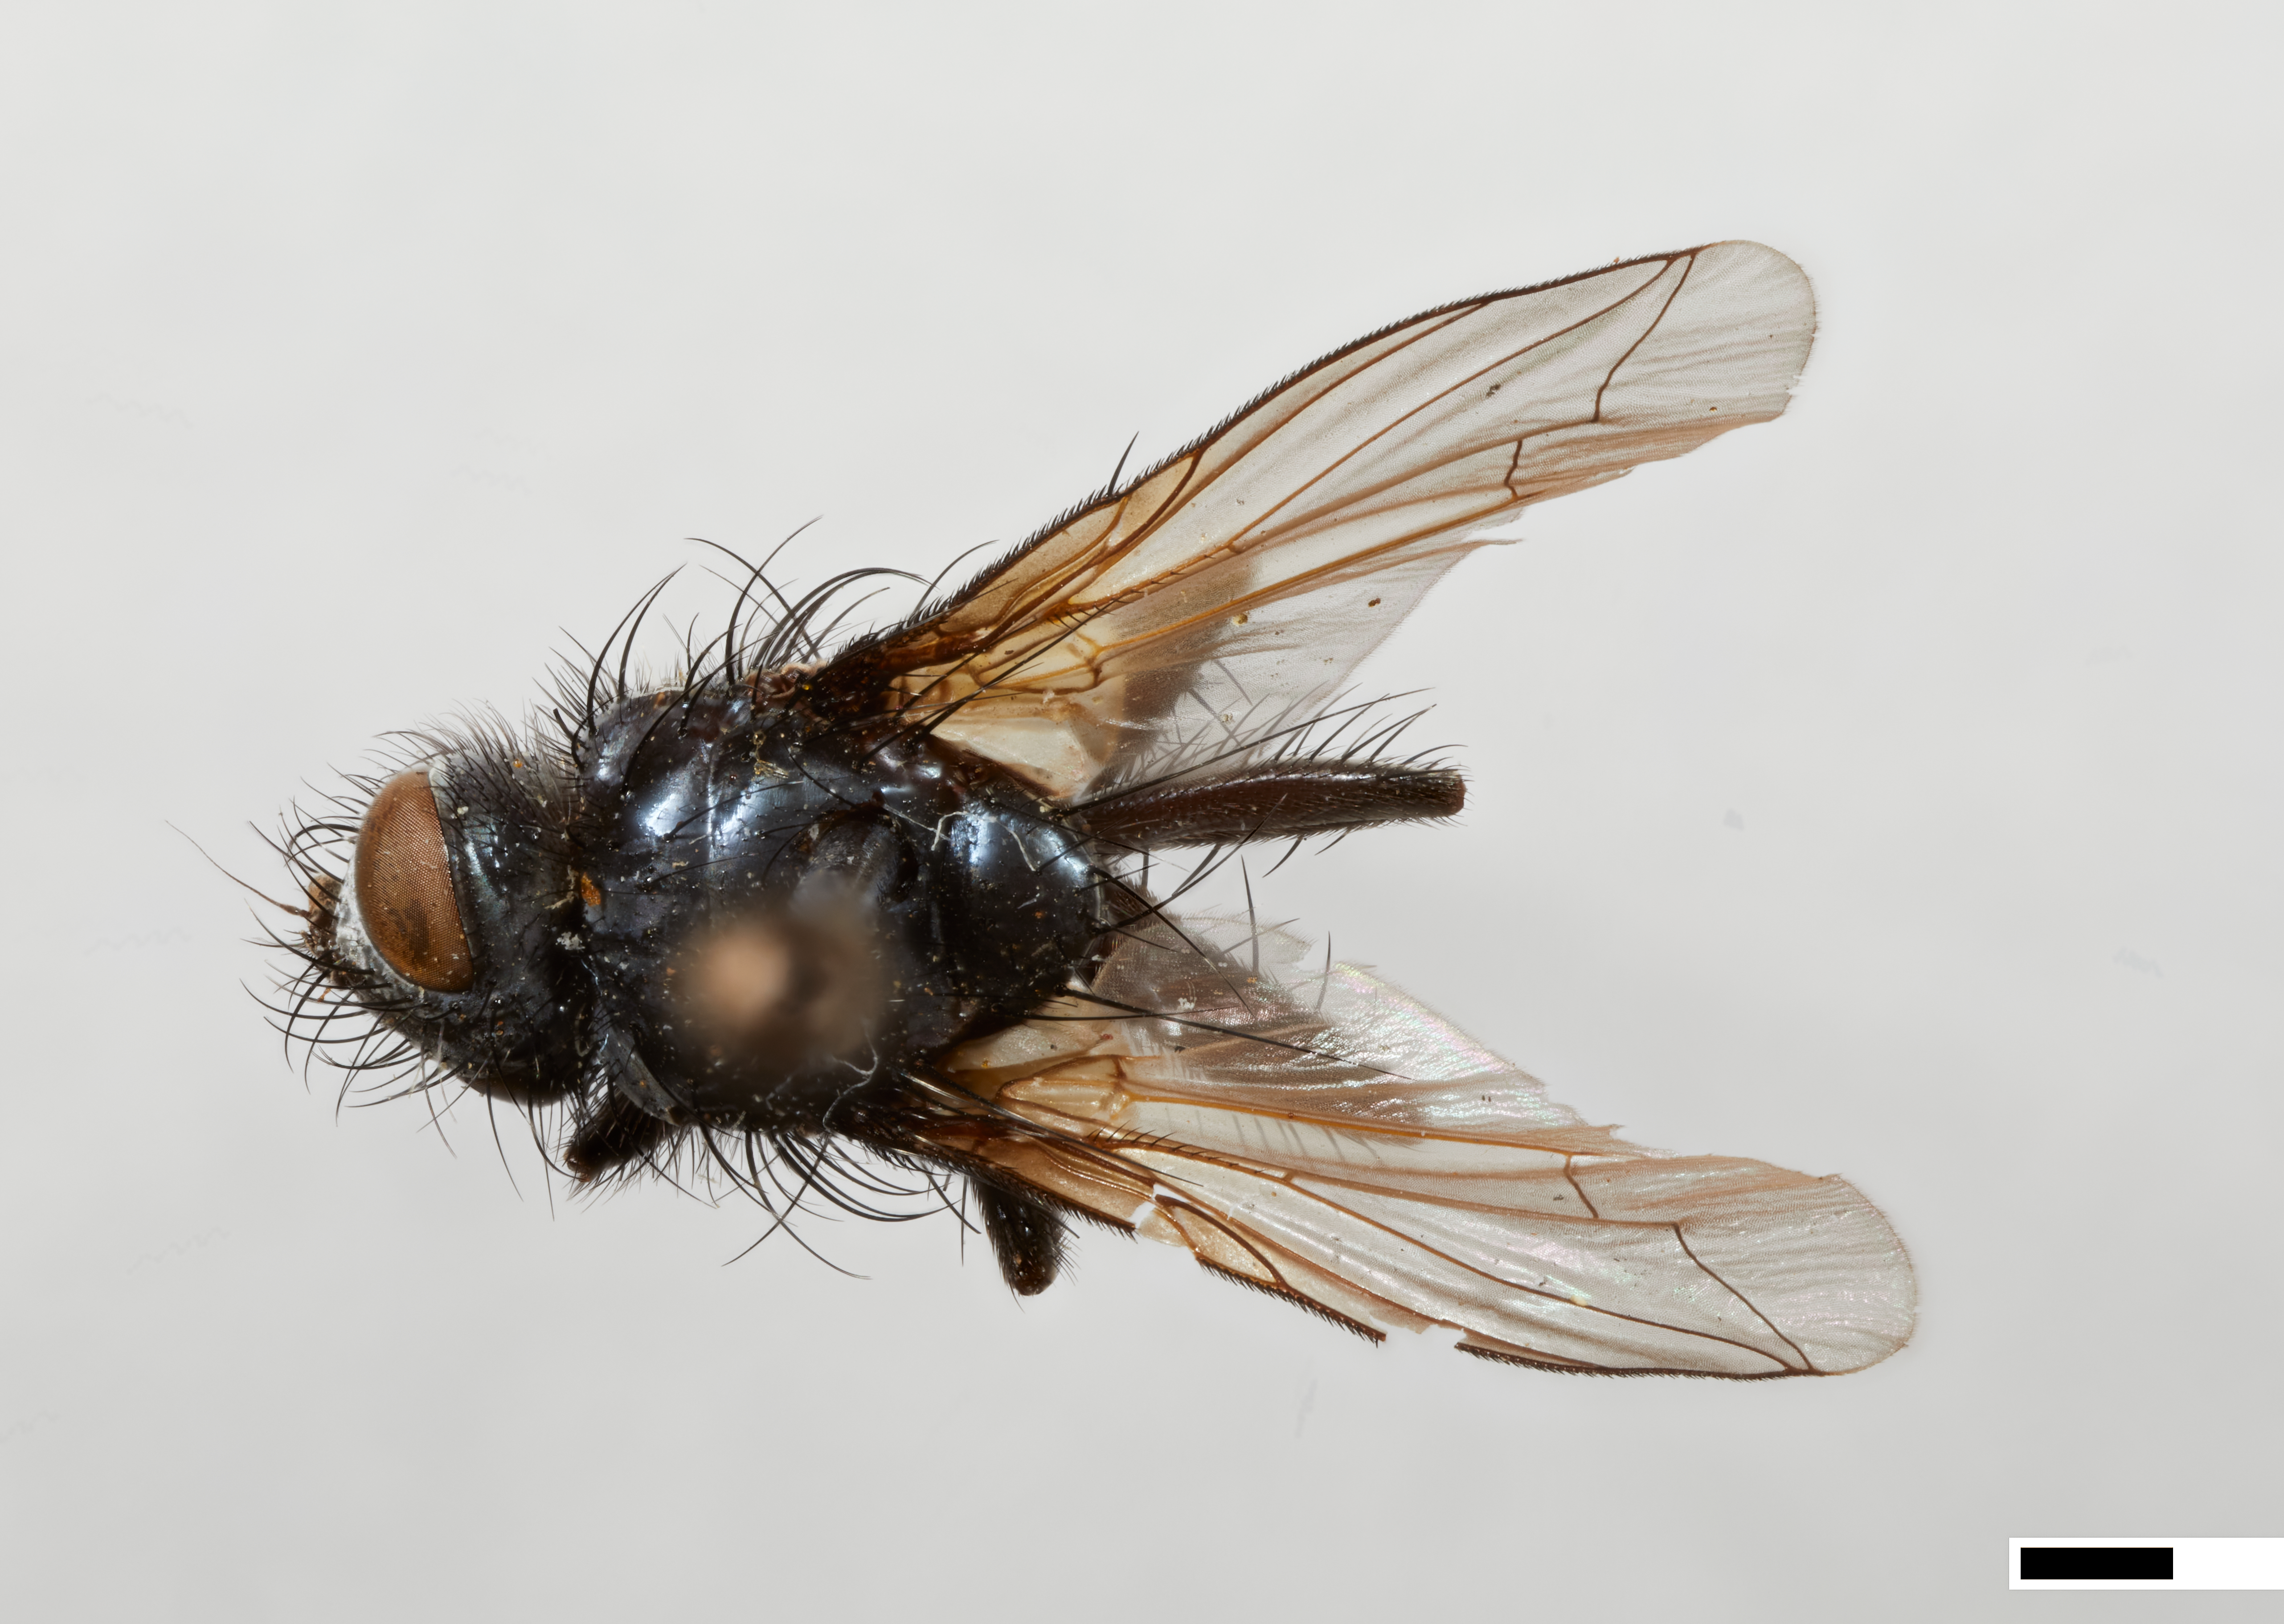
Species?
Punaclista setosa
